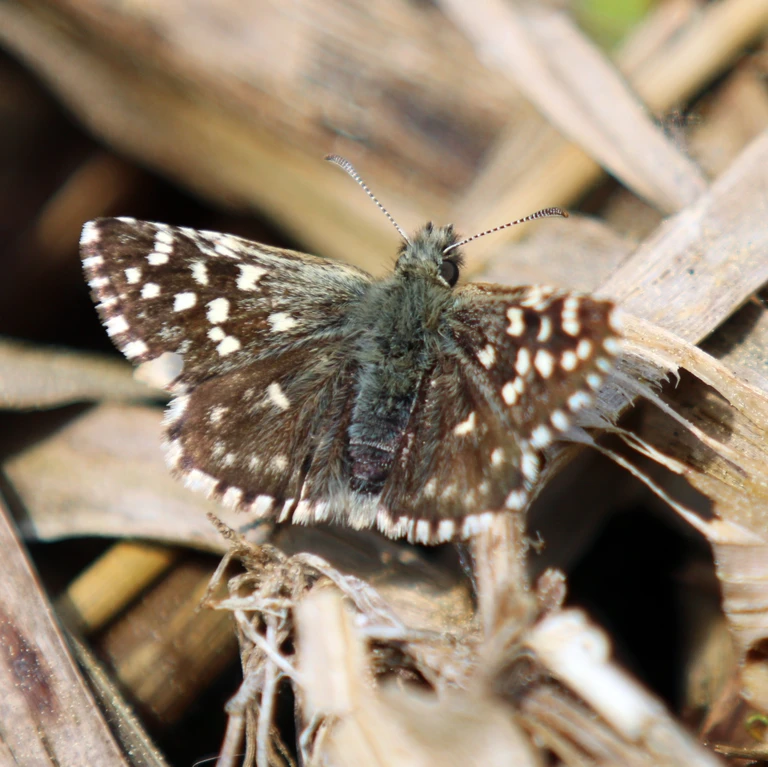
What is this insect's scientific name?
Pyrgus malvae
